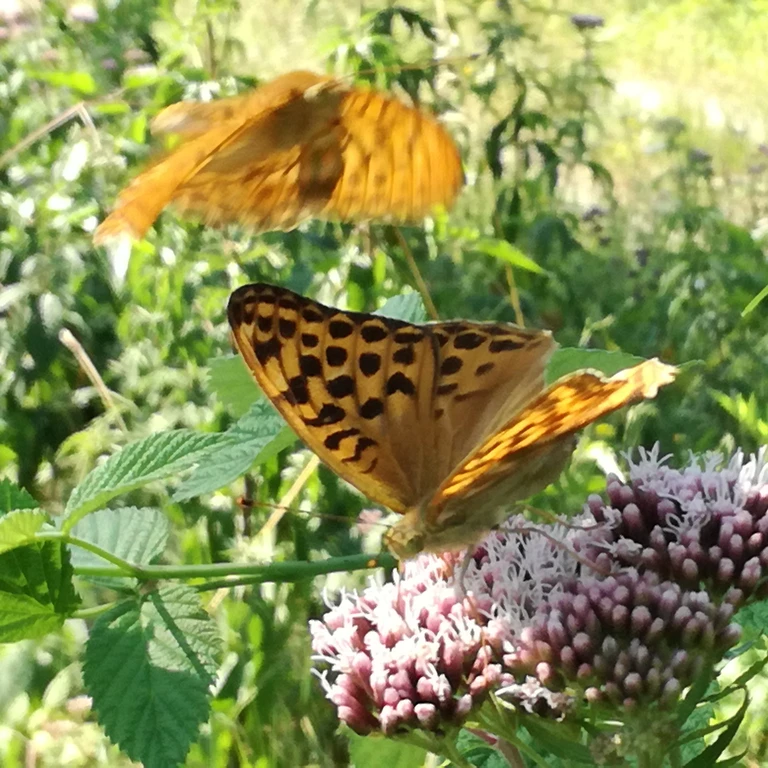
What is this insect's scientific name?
Argynnis paphia
